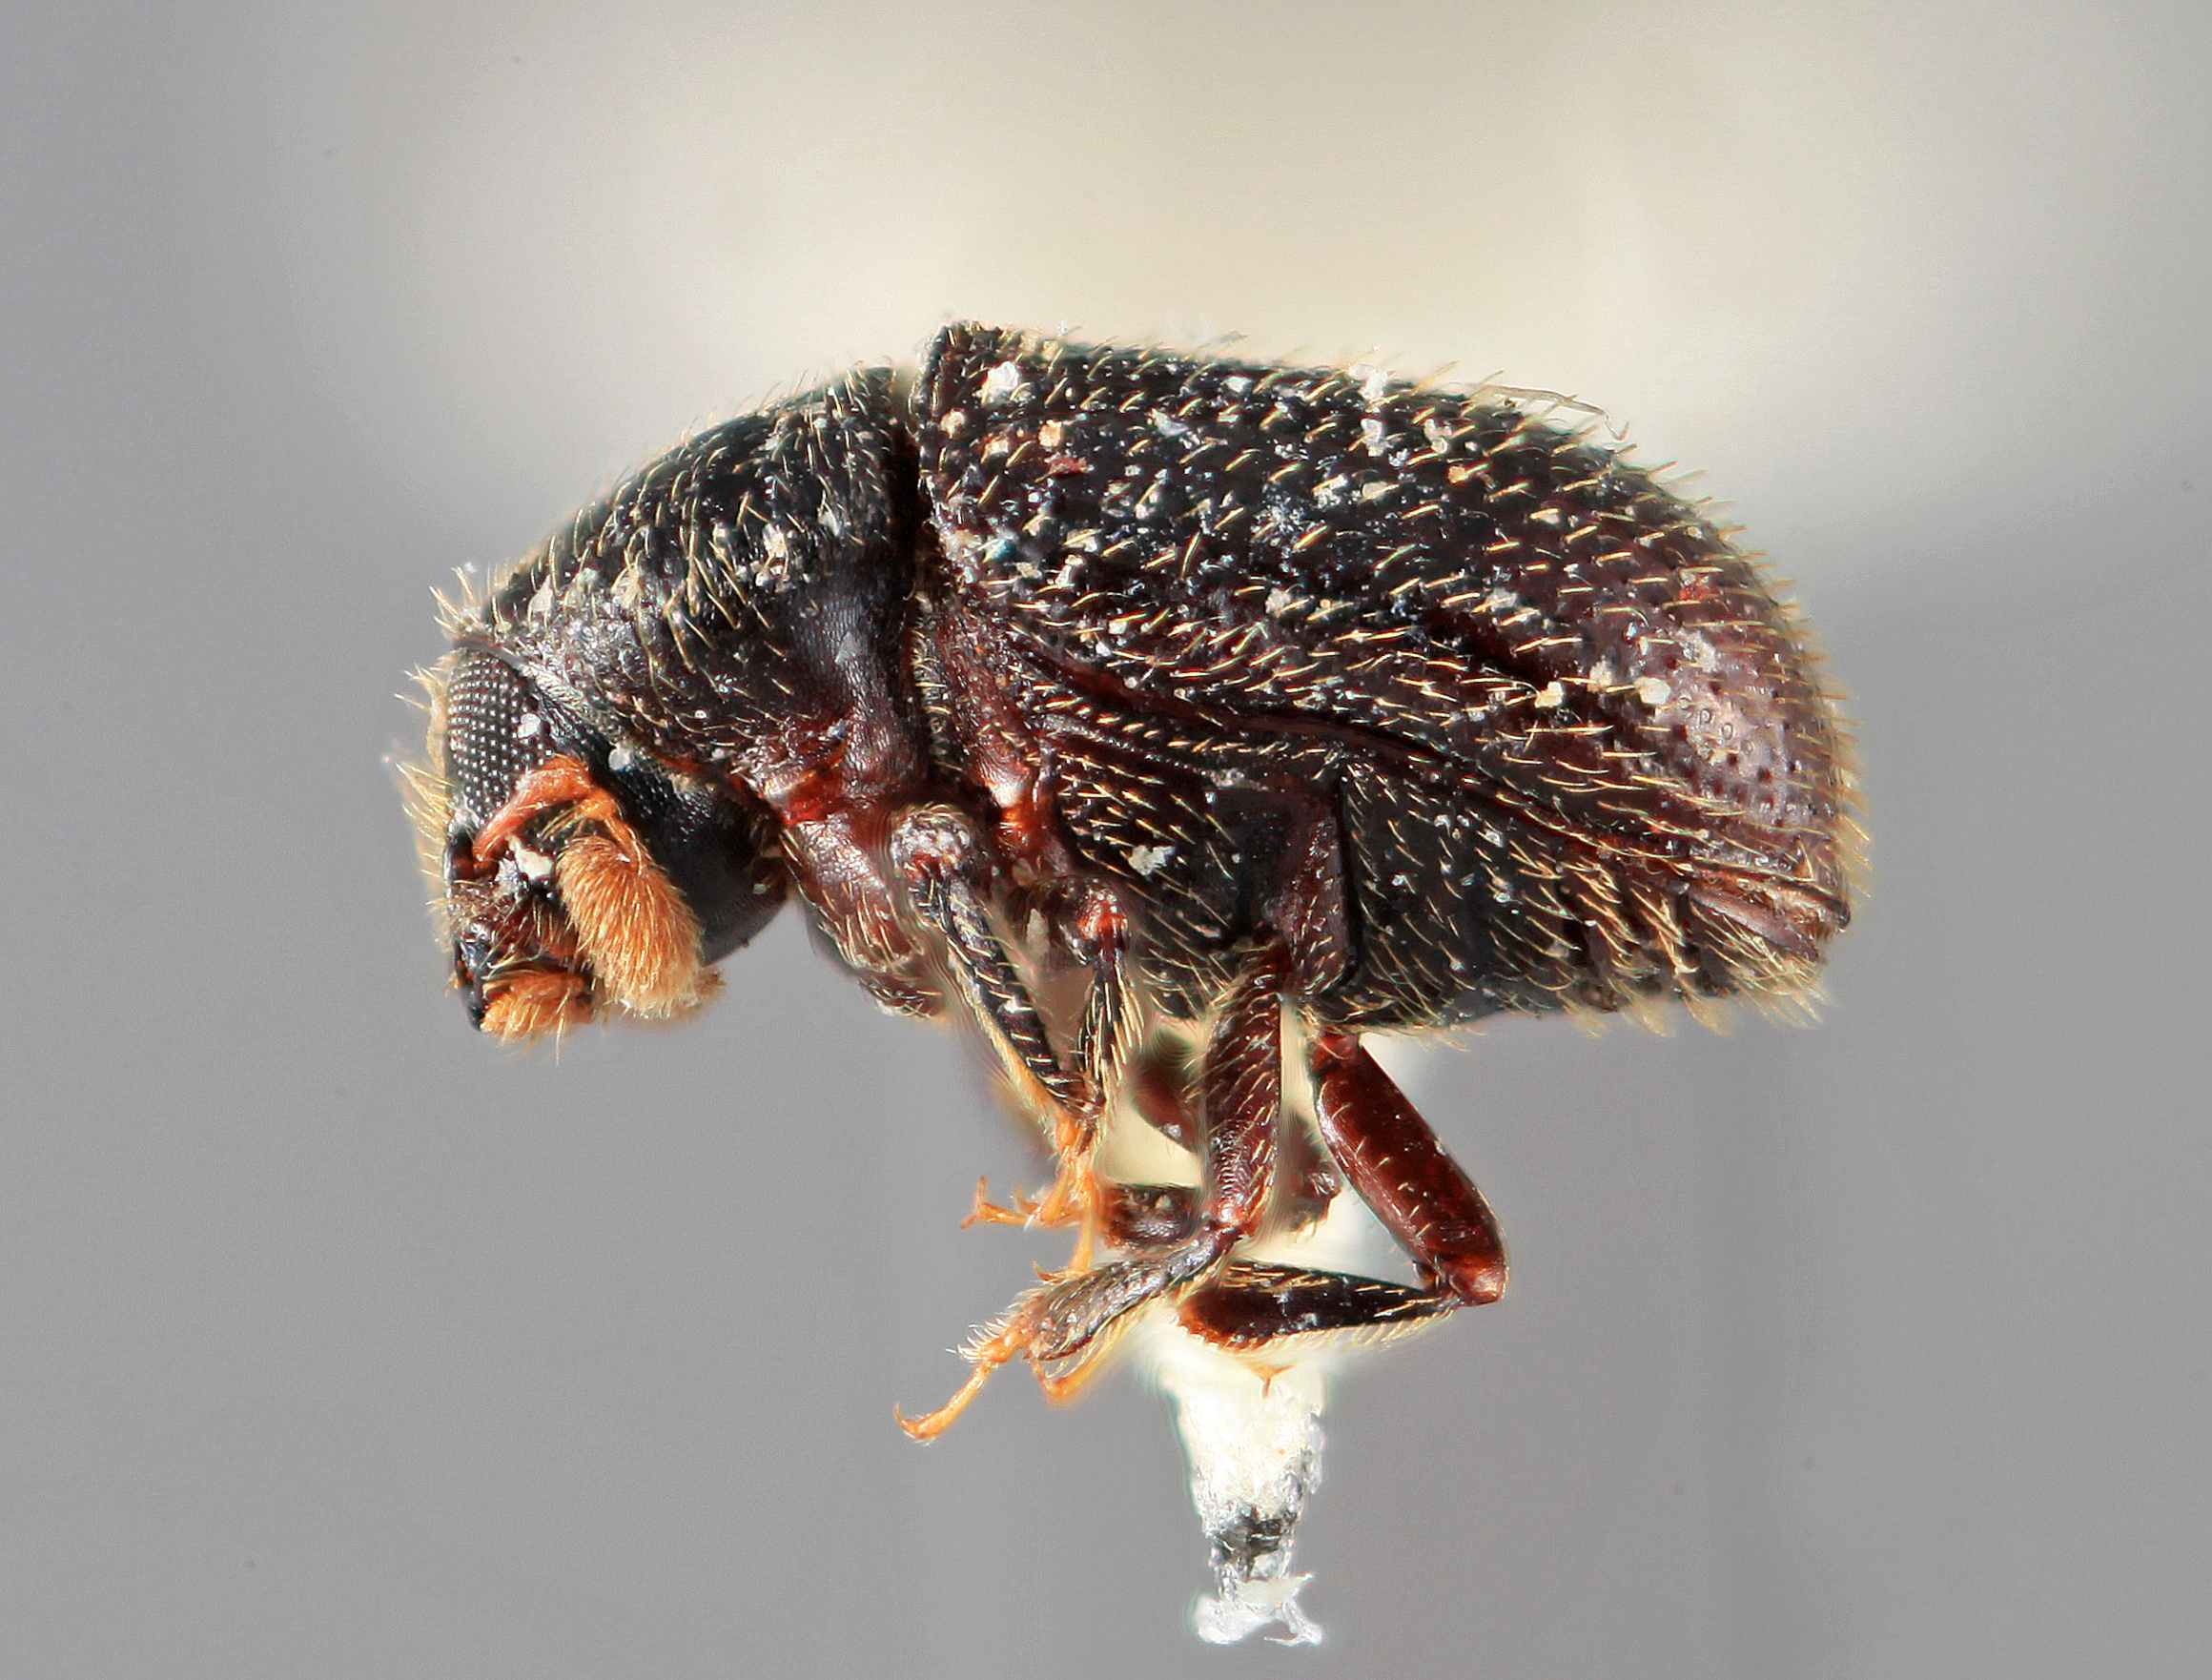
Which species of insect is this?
Chramesus tibialis
